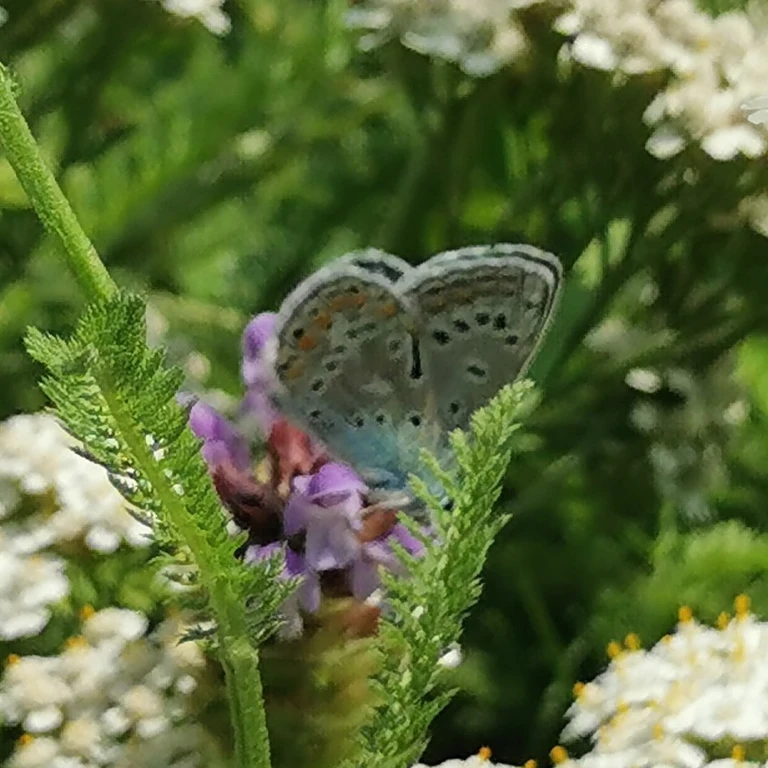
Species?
Polyommatus icarus
